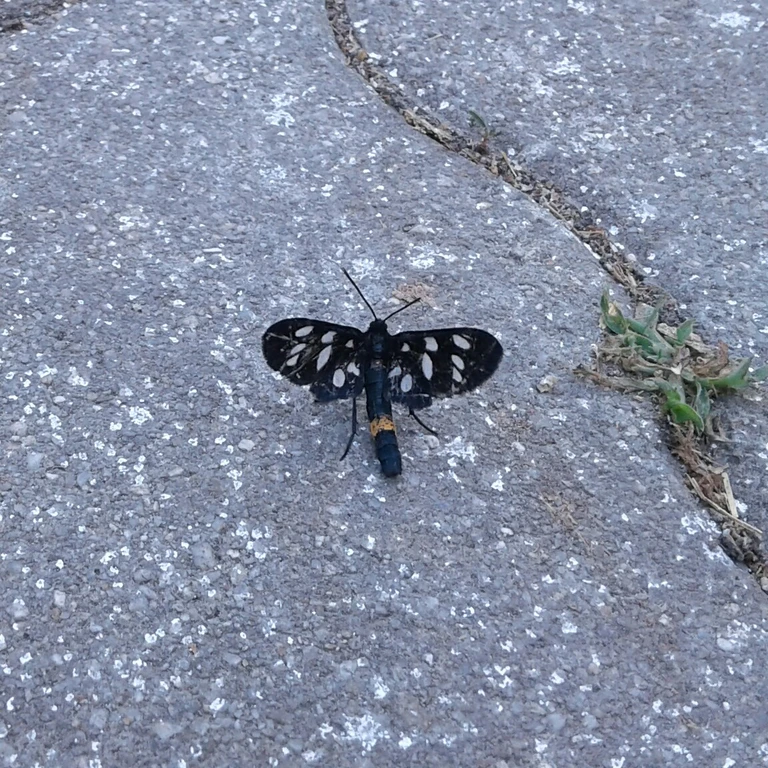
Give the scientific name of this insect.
Amata phegea
